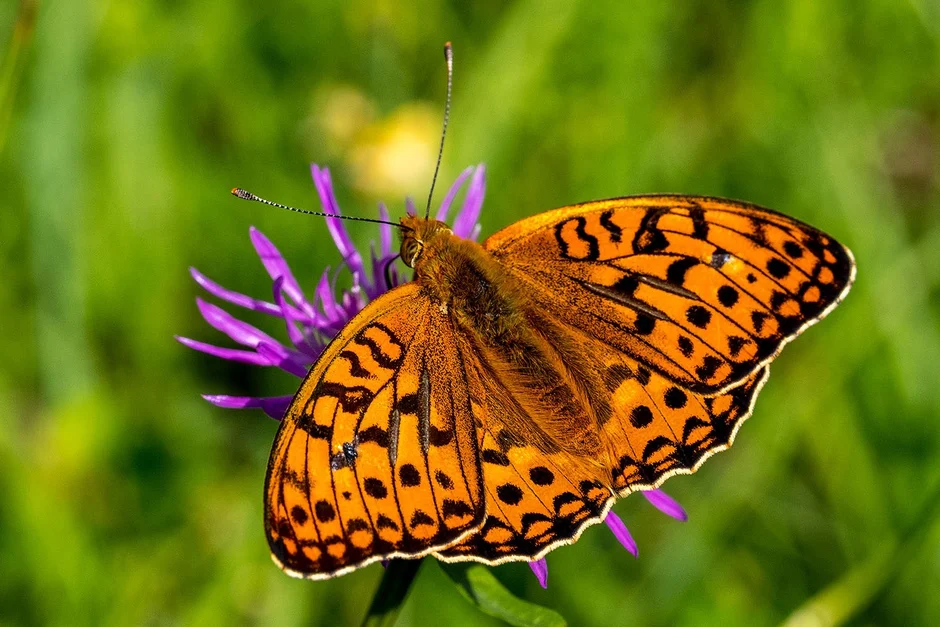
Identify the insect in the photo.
Fabriciana adippe
